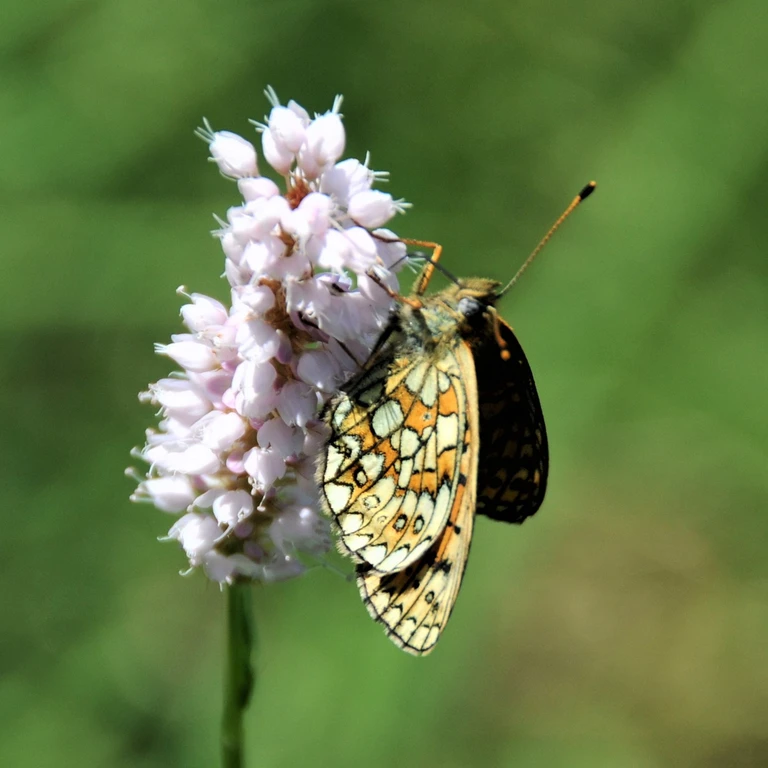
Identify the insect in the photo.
Boloria eunomia
